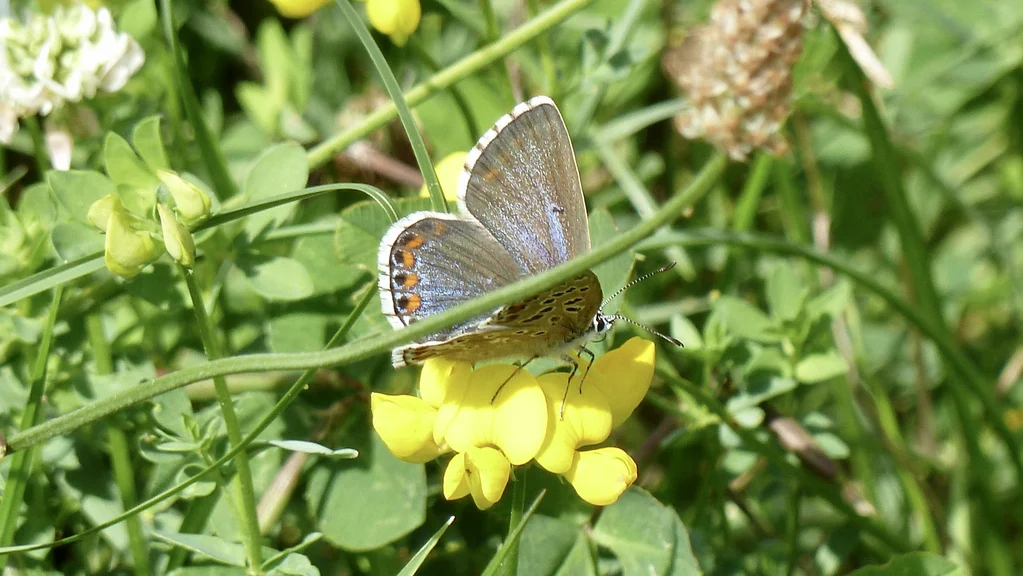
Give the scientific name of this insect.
Lysandra bellargus
